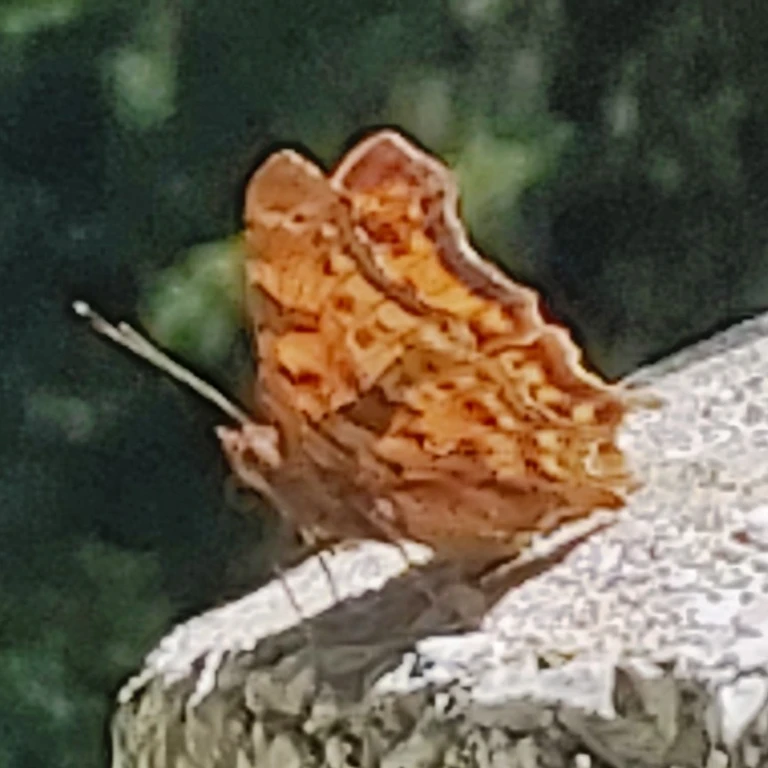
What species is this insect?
Polygonia c-album
